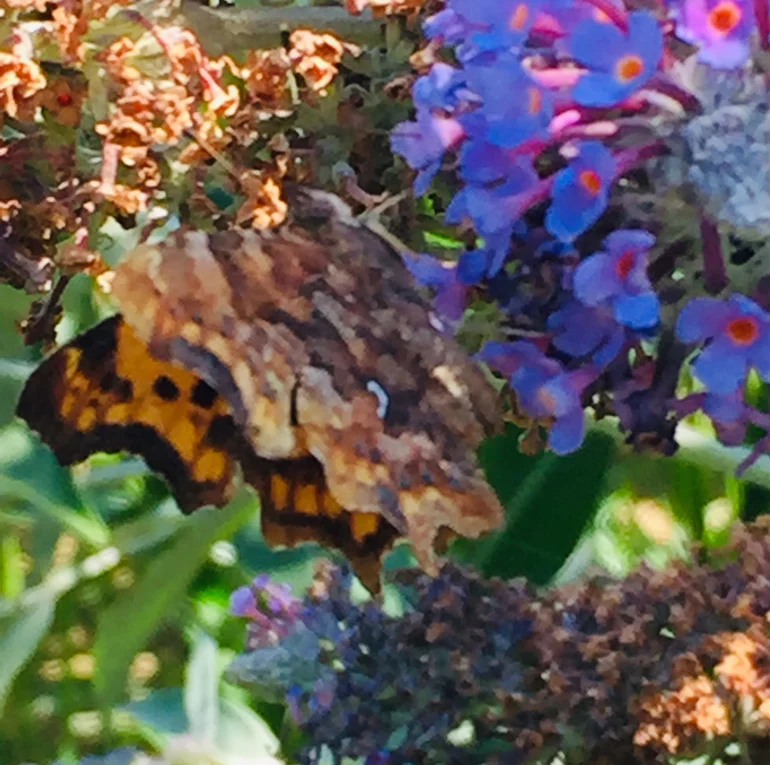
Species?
Polygonia c-album
